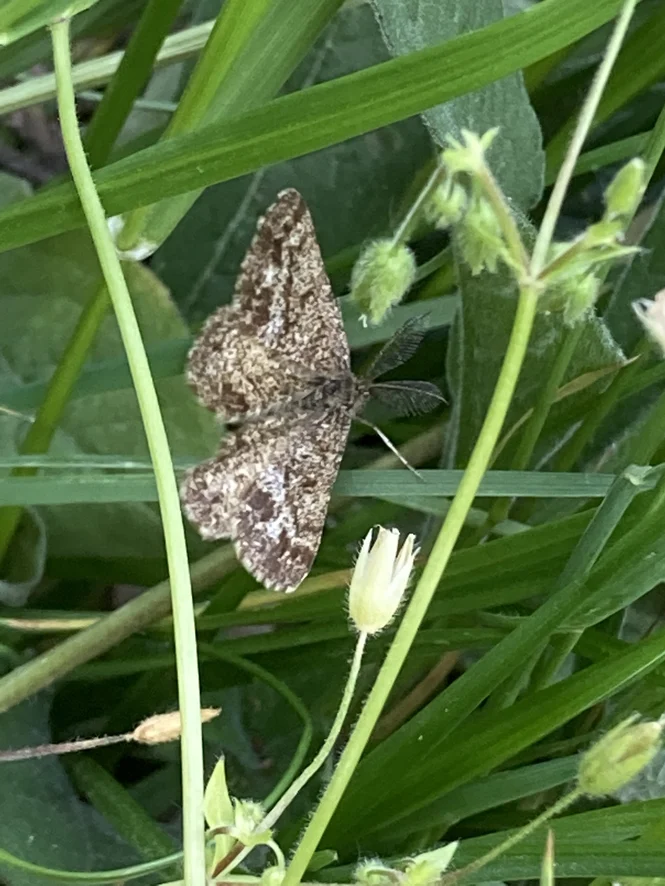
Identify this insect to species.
Ematurga atomaria
